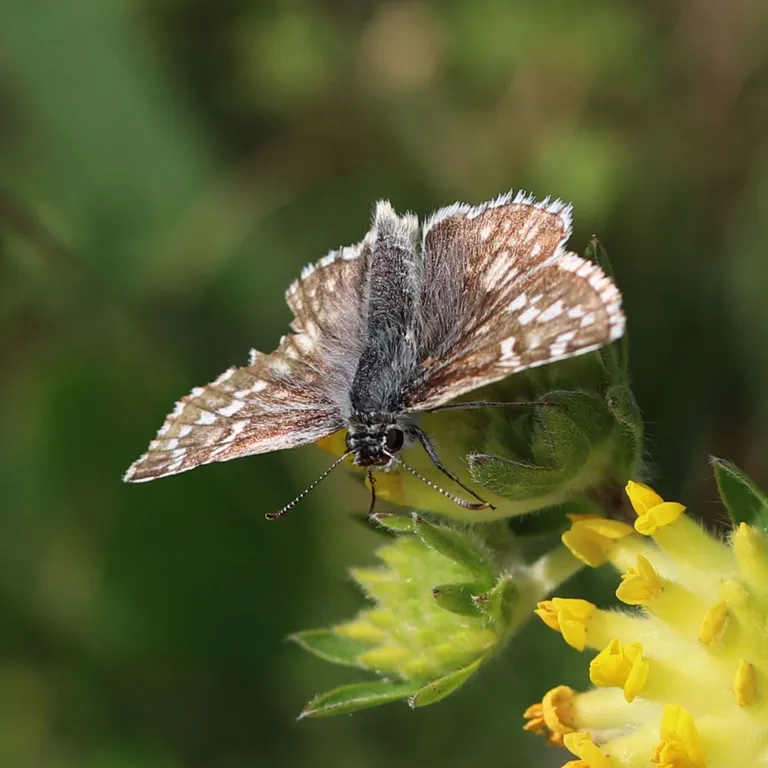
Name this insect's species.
Pyrgus carthami (also Pyrgus fritillarius)
